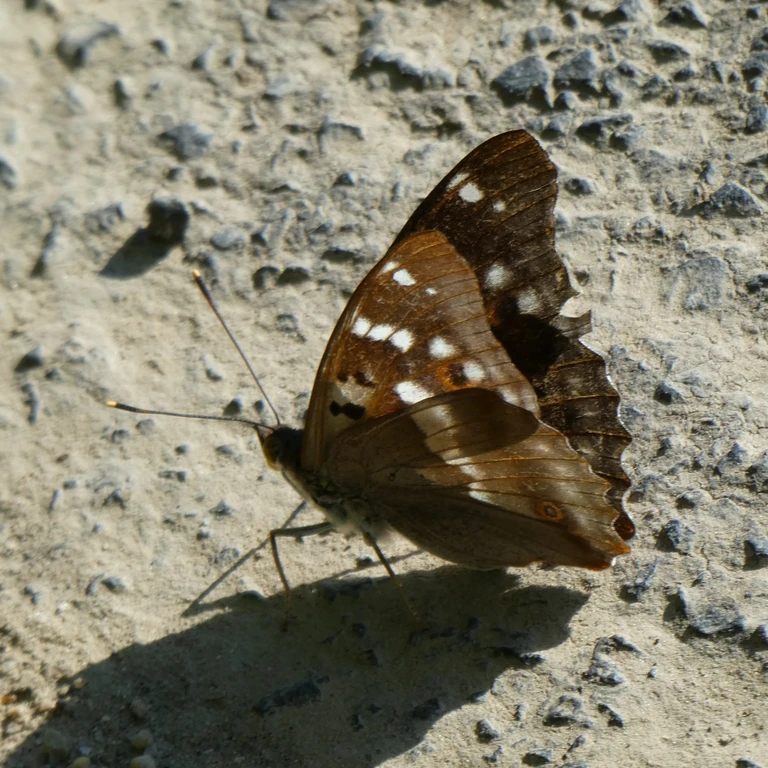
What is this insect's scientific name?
Apatura ilia
